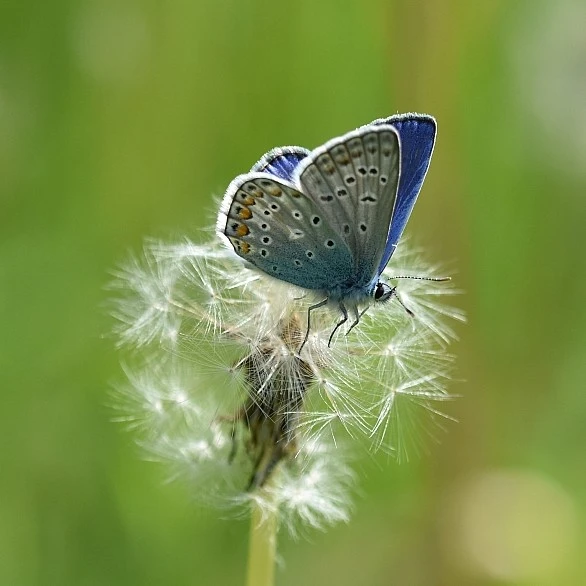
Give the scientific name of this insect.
Polyommatus icarus
